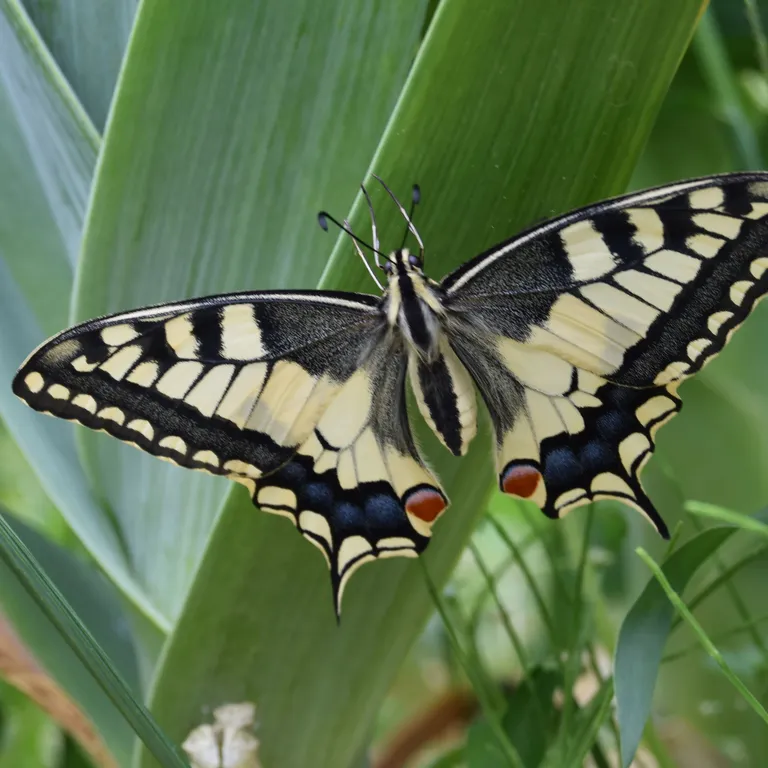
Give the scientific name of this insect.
Papilio machaon
